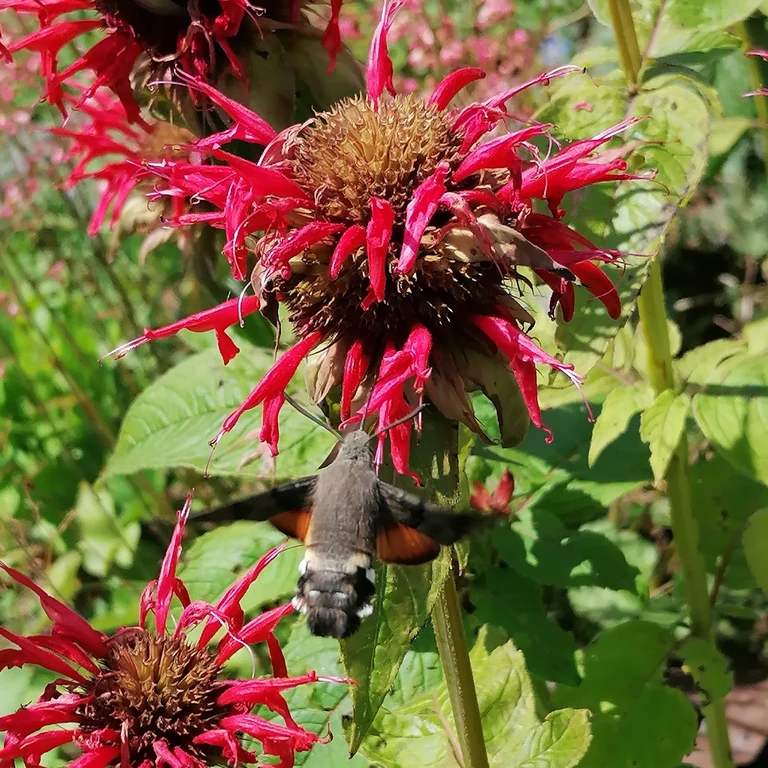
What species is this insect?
Macroglossum stellatarum
